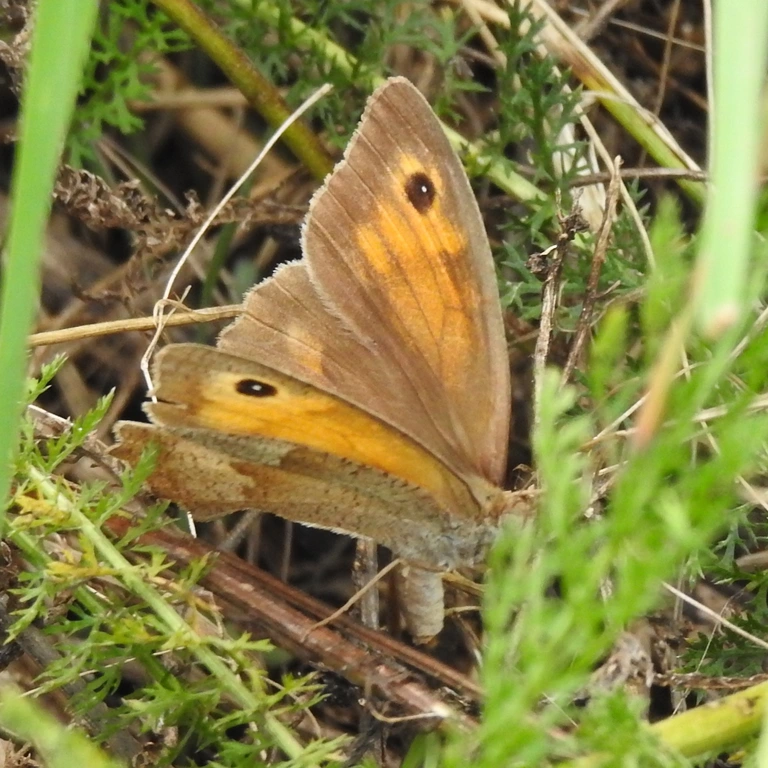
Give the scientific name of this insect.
Maniola jurtina
